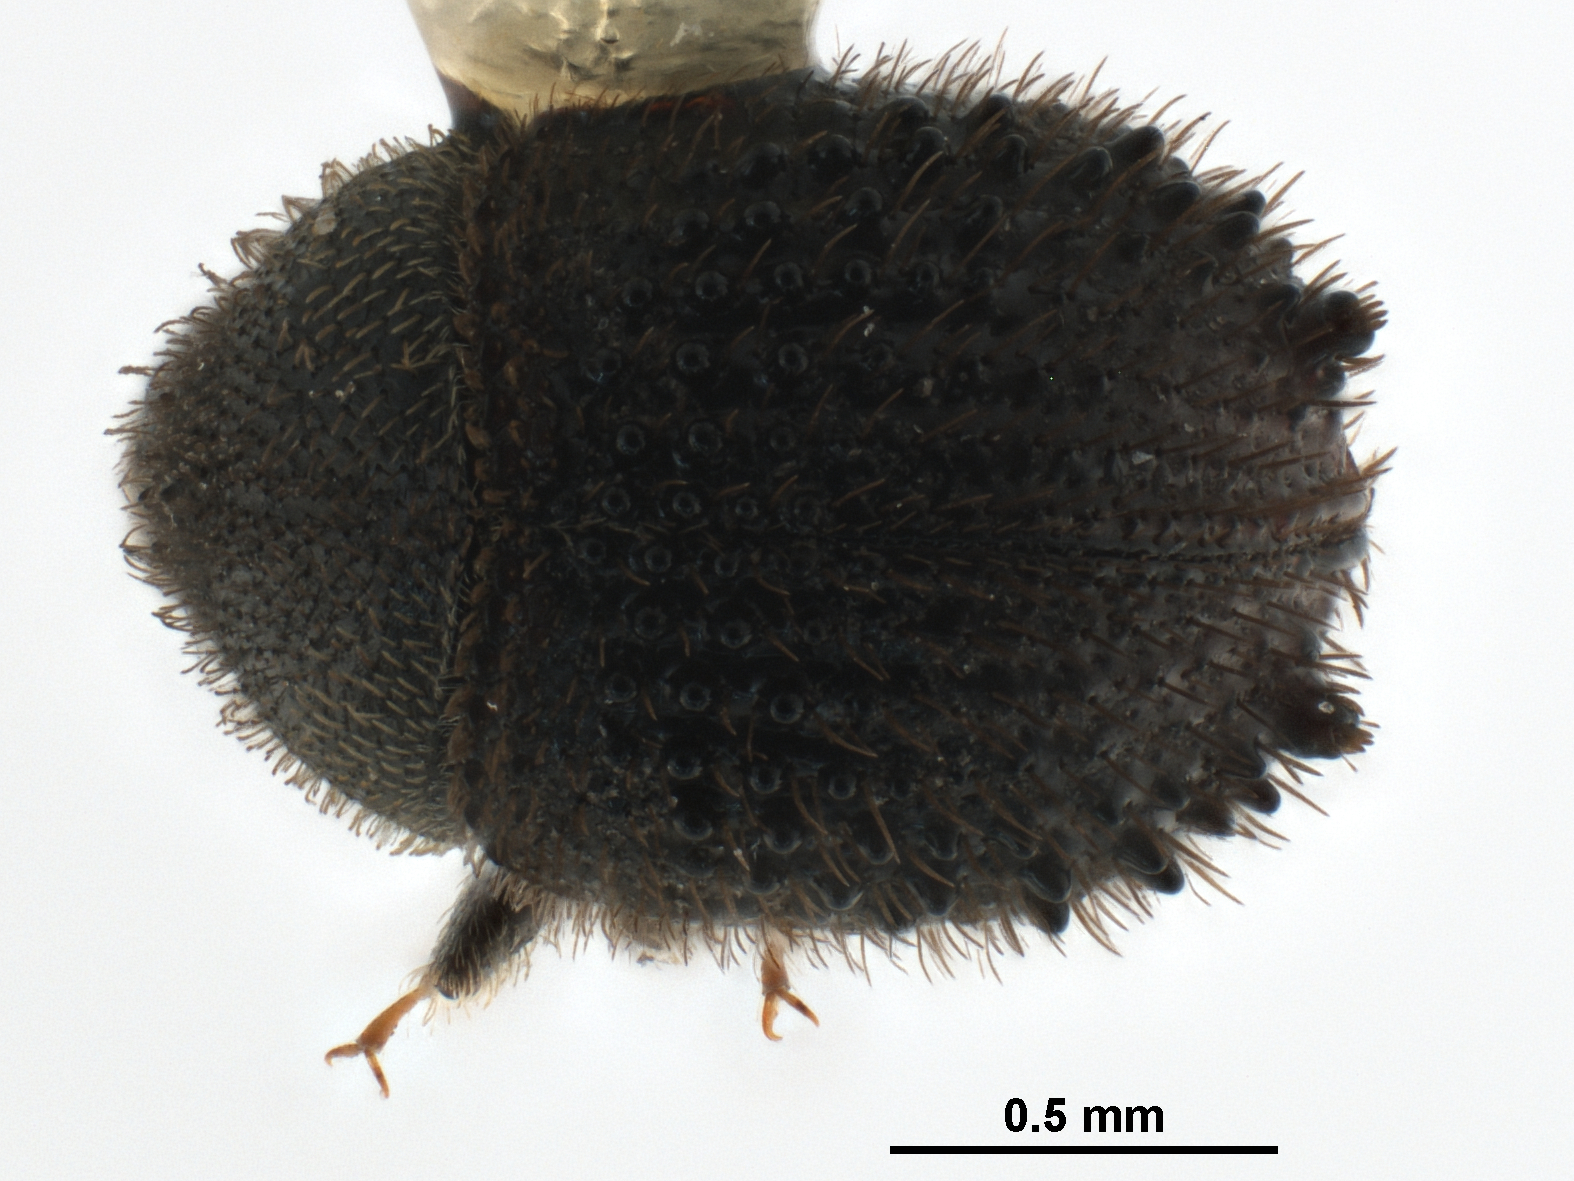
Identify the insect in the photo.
Acacicis atomarius
